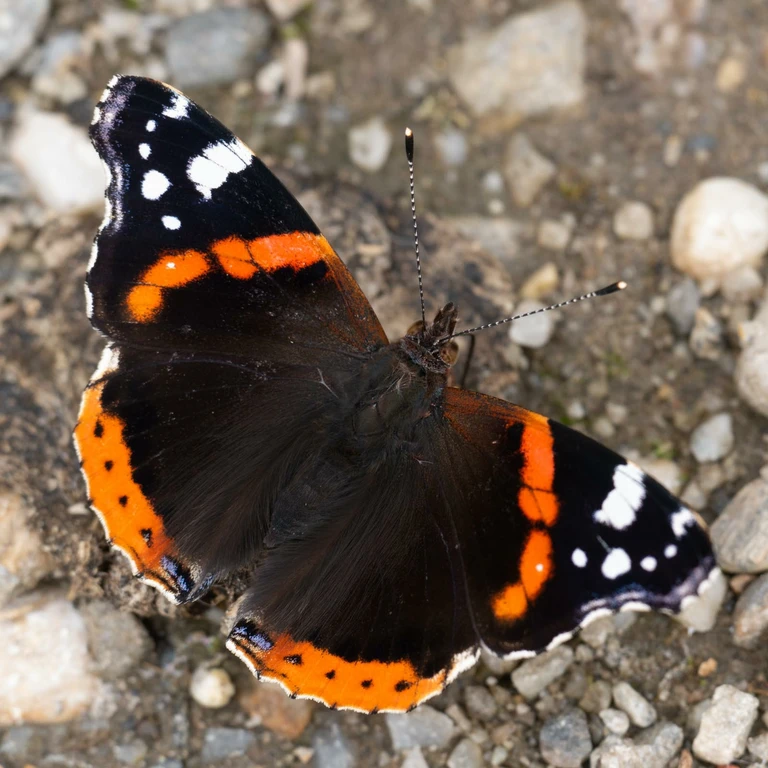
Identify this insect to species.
Vanessa atalanta
